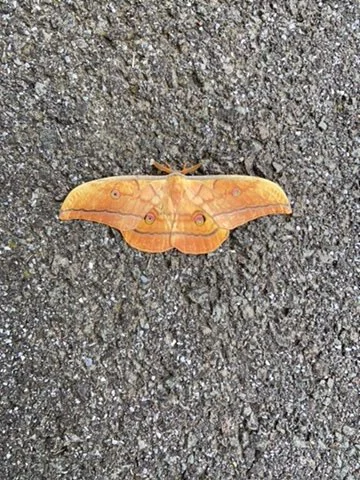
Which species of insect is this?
Antheraea yamamai
